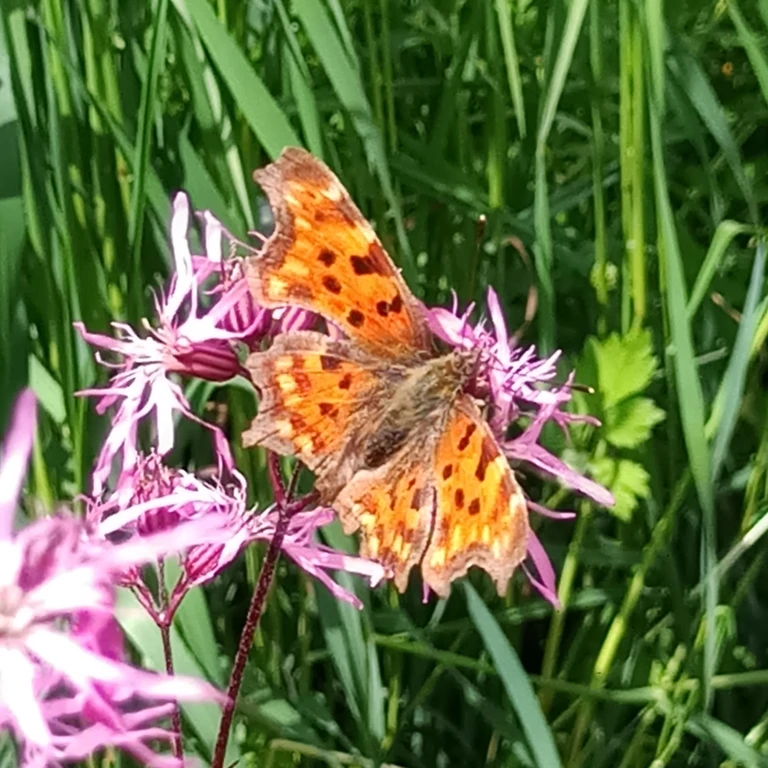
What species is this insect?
Polygonia c-album
